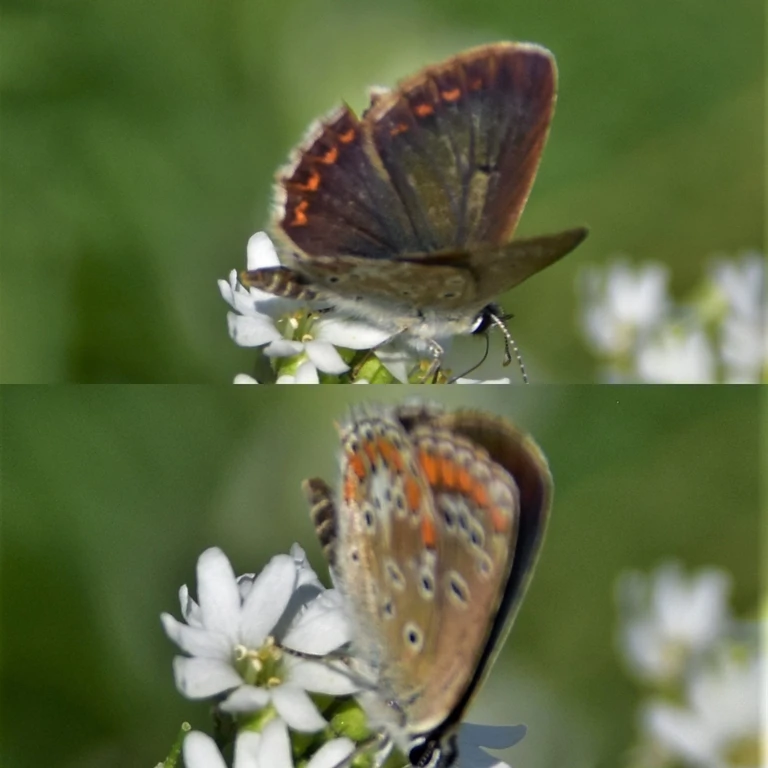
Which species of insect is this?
Aricia agestis/artaxerxes
